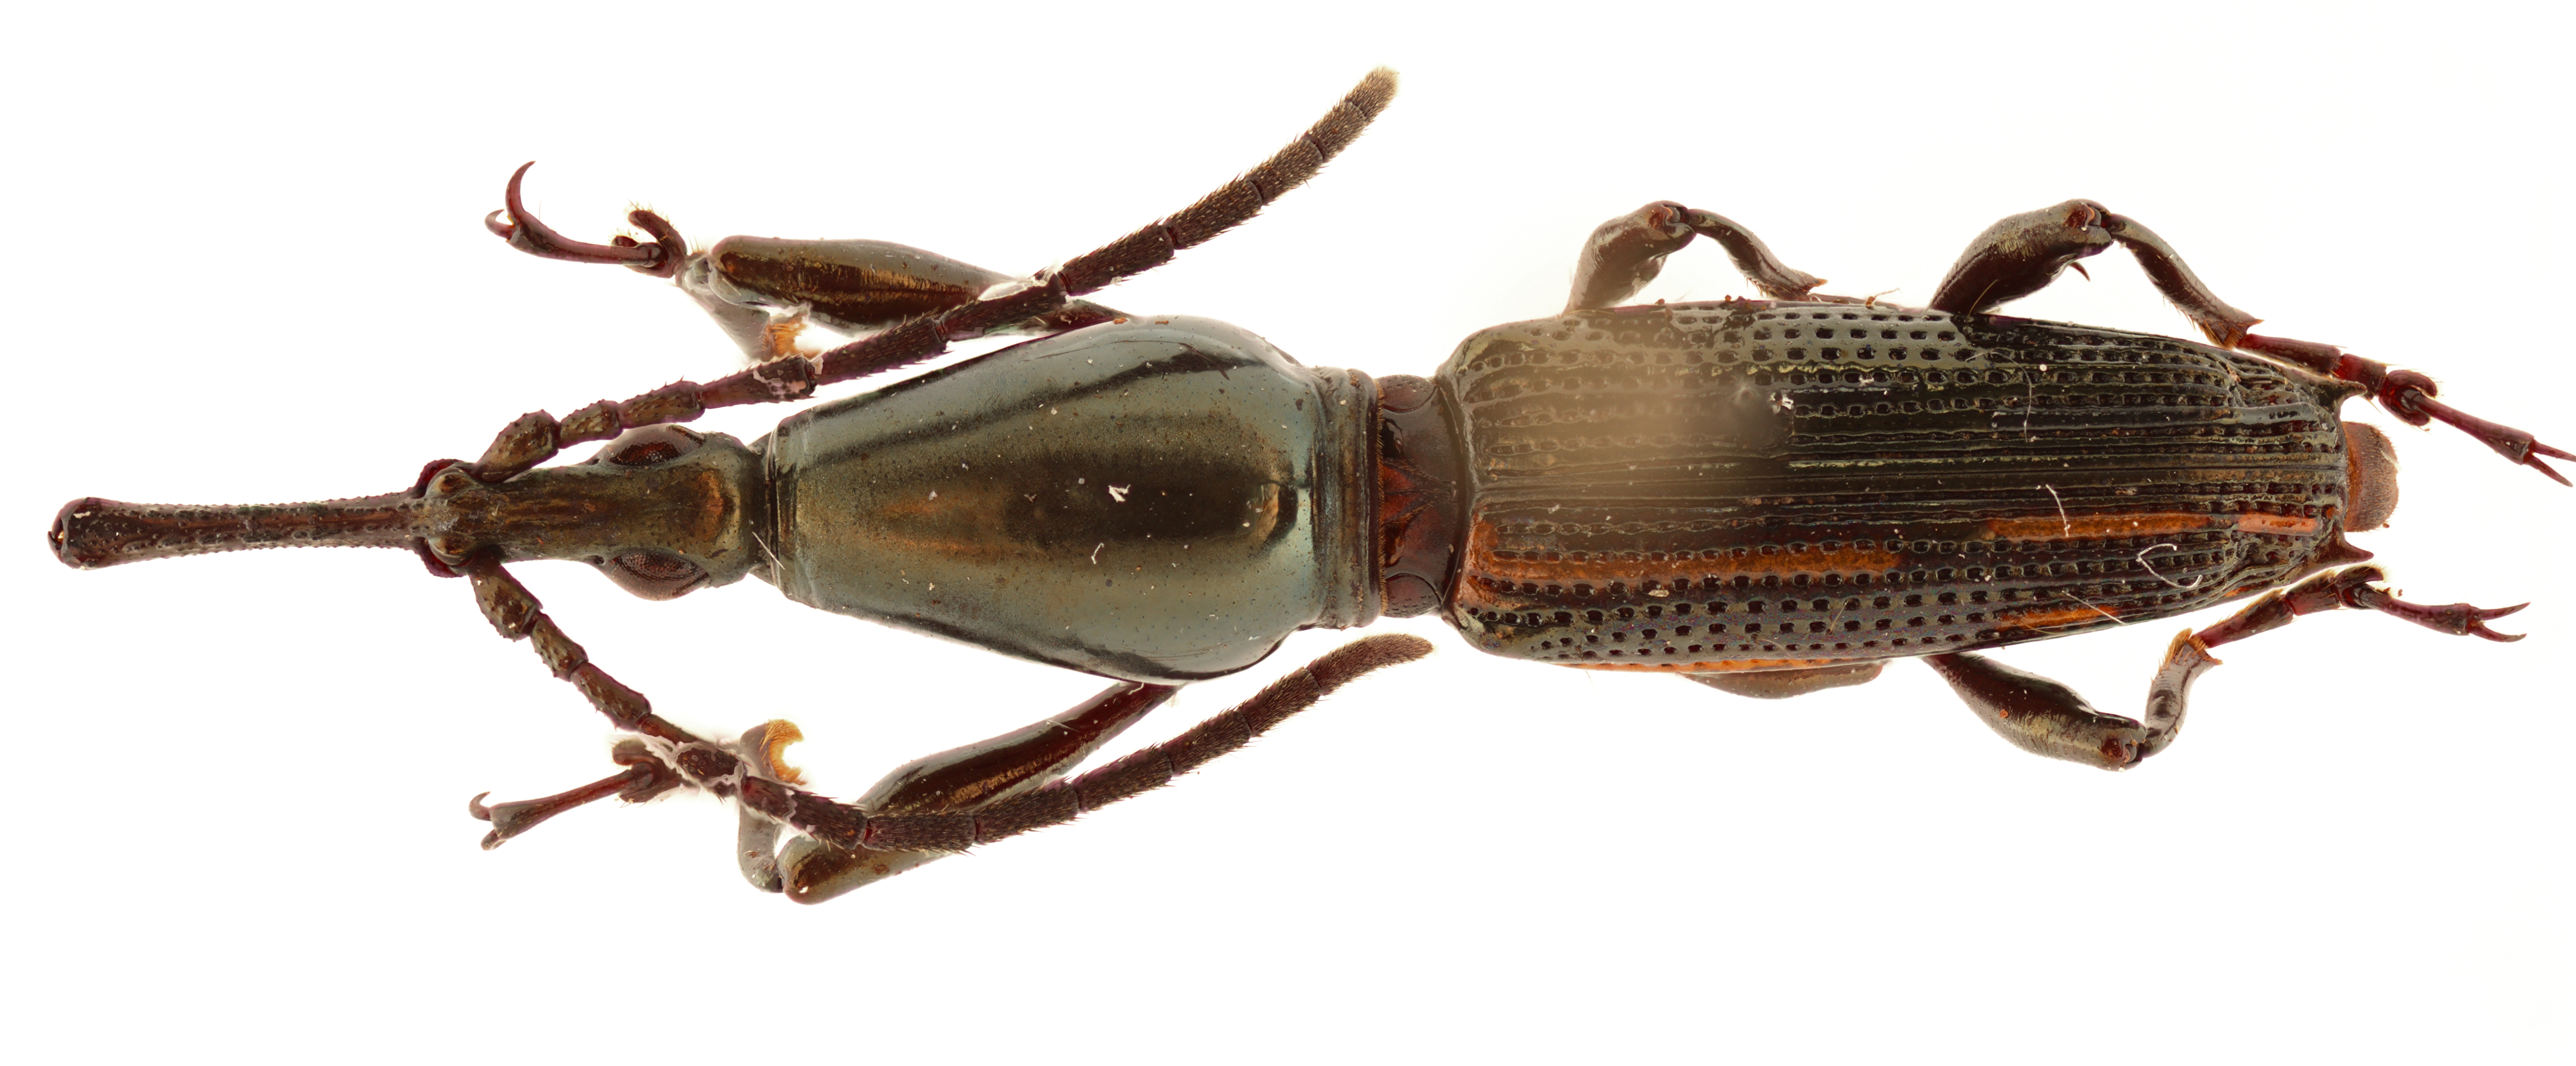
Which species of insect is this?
Raphirhynchus panamensis
